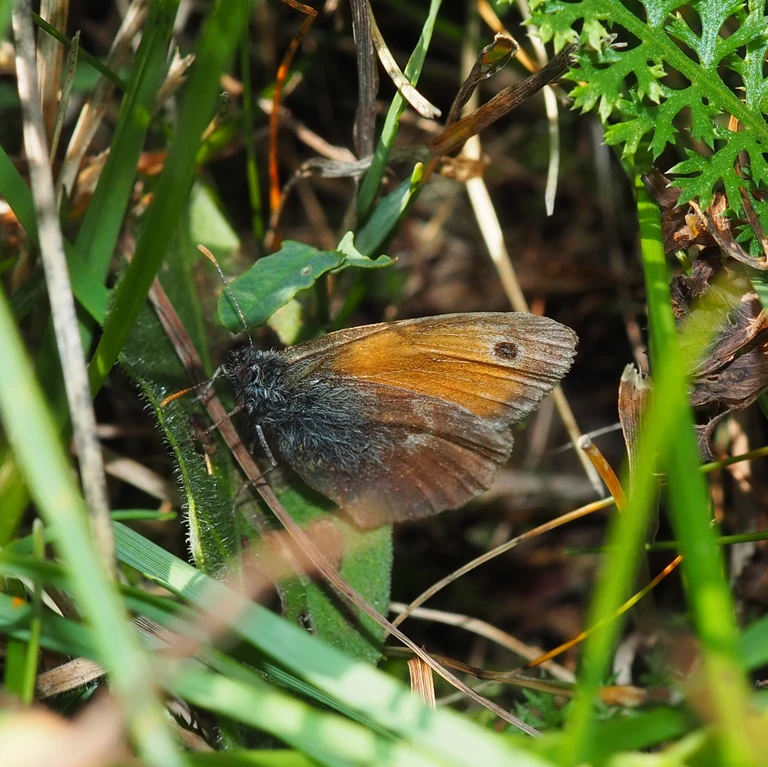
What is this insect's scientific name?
Coenonympha pamphilus
